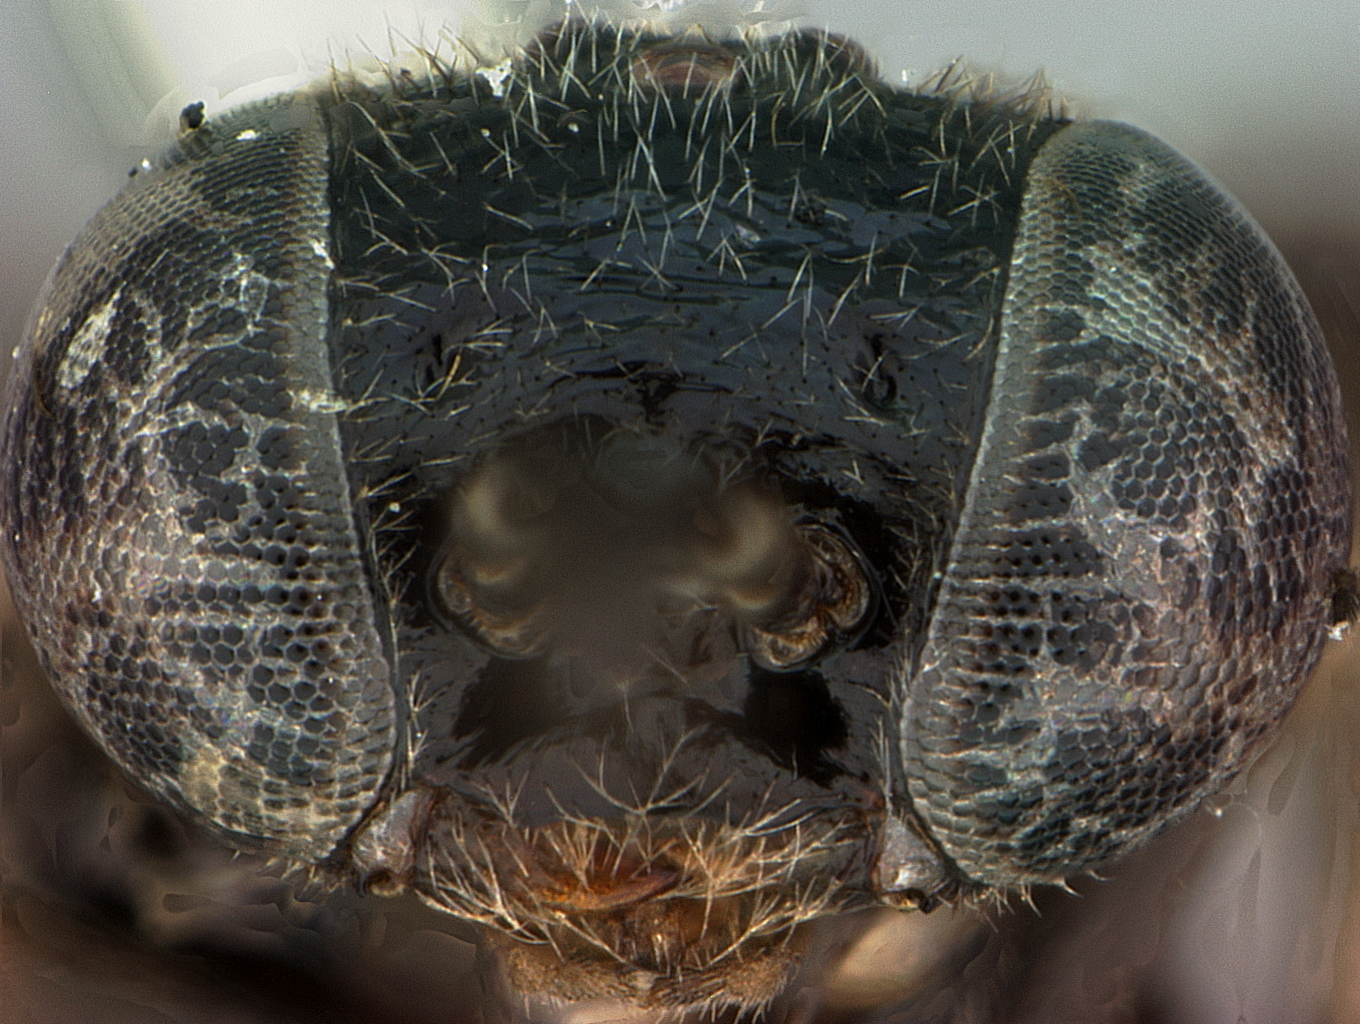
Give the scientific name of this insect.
Nesoselandria minuta
